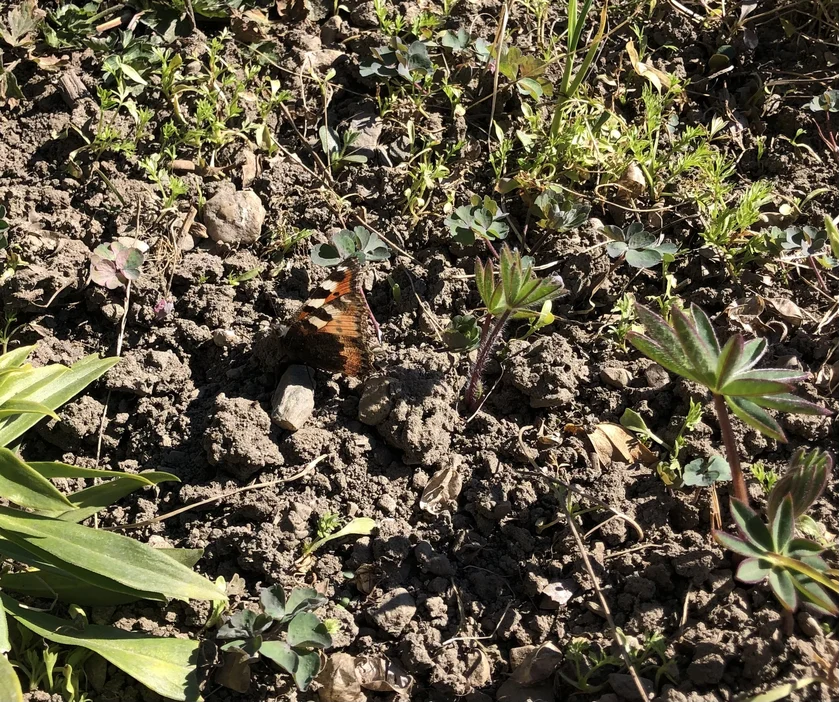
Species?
Aglais urticae
